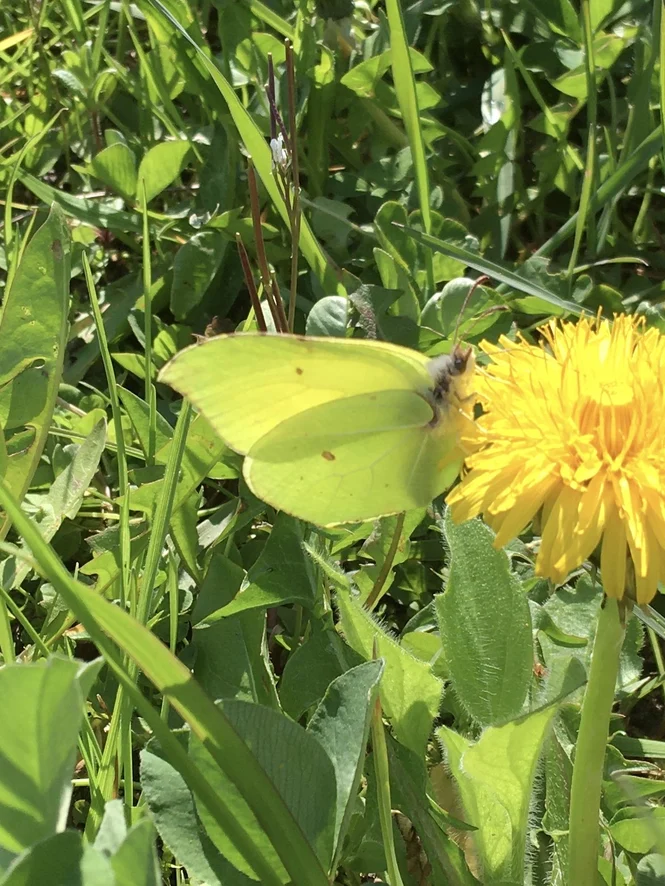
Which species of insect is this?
Gonepteryx rhamni
